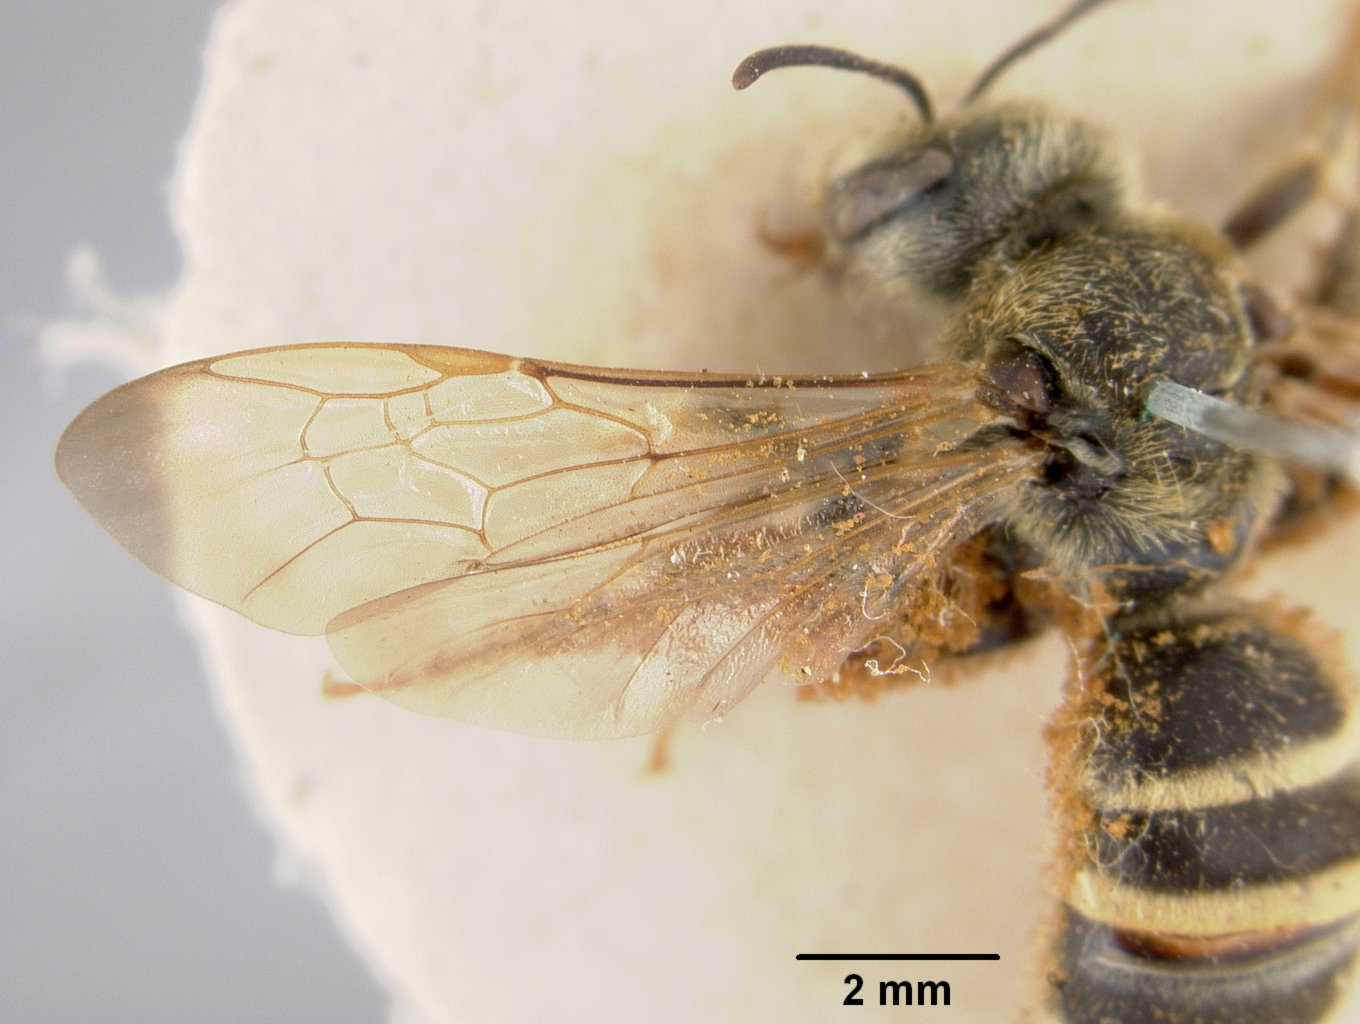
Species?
Paranomia venablesii
